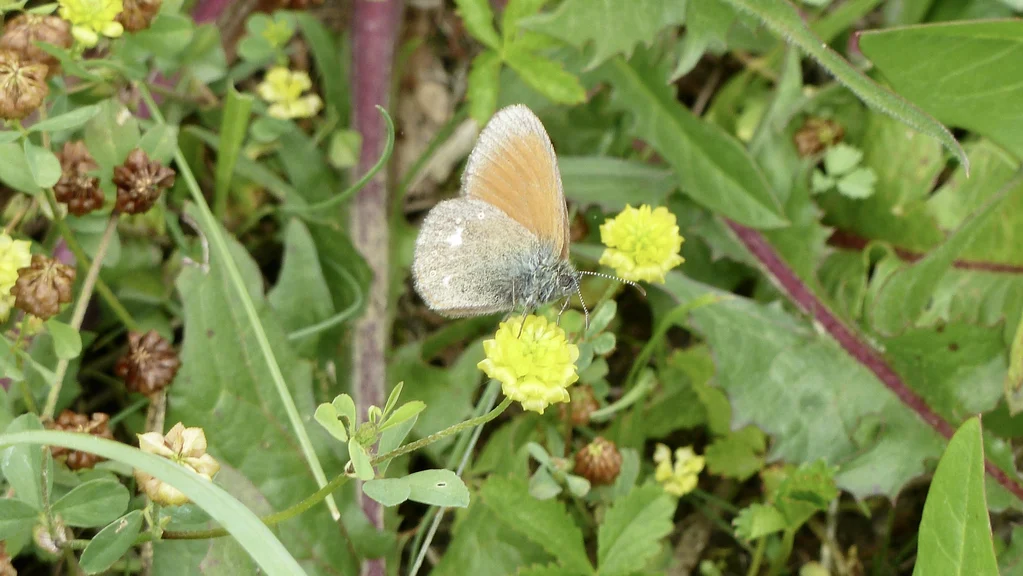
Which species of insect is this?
Coenonympha glycerion (also Coenonympha iphis)
